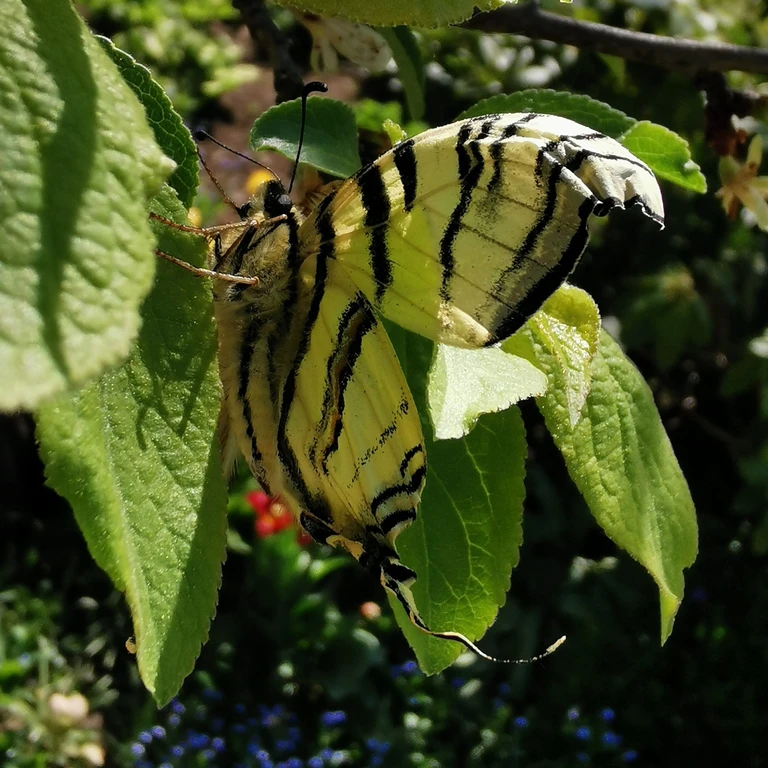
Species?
Iphiclides podalirius
